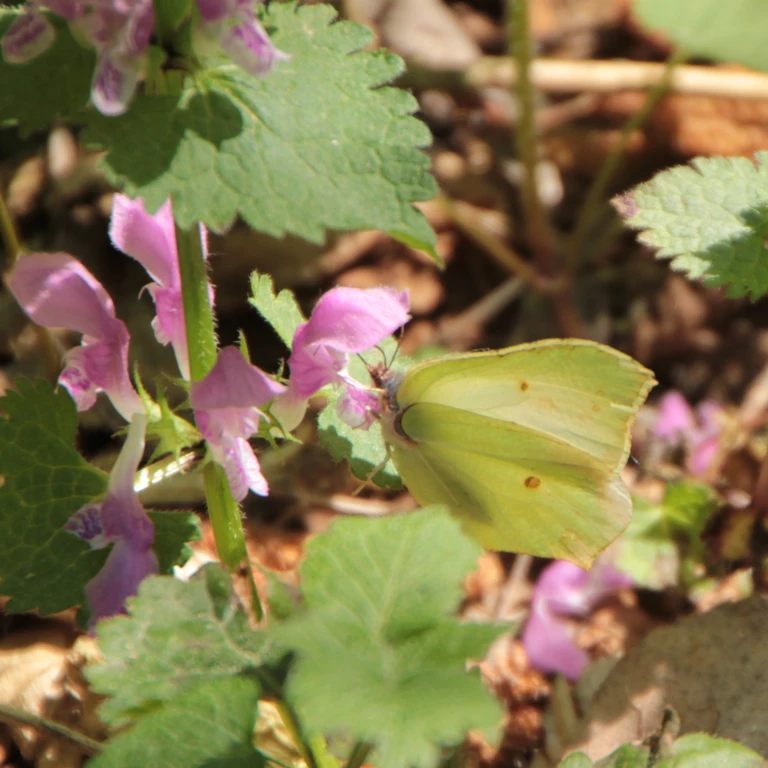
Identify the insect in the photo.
Gonepteryx rhamni
